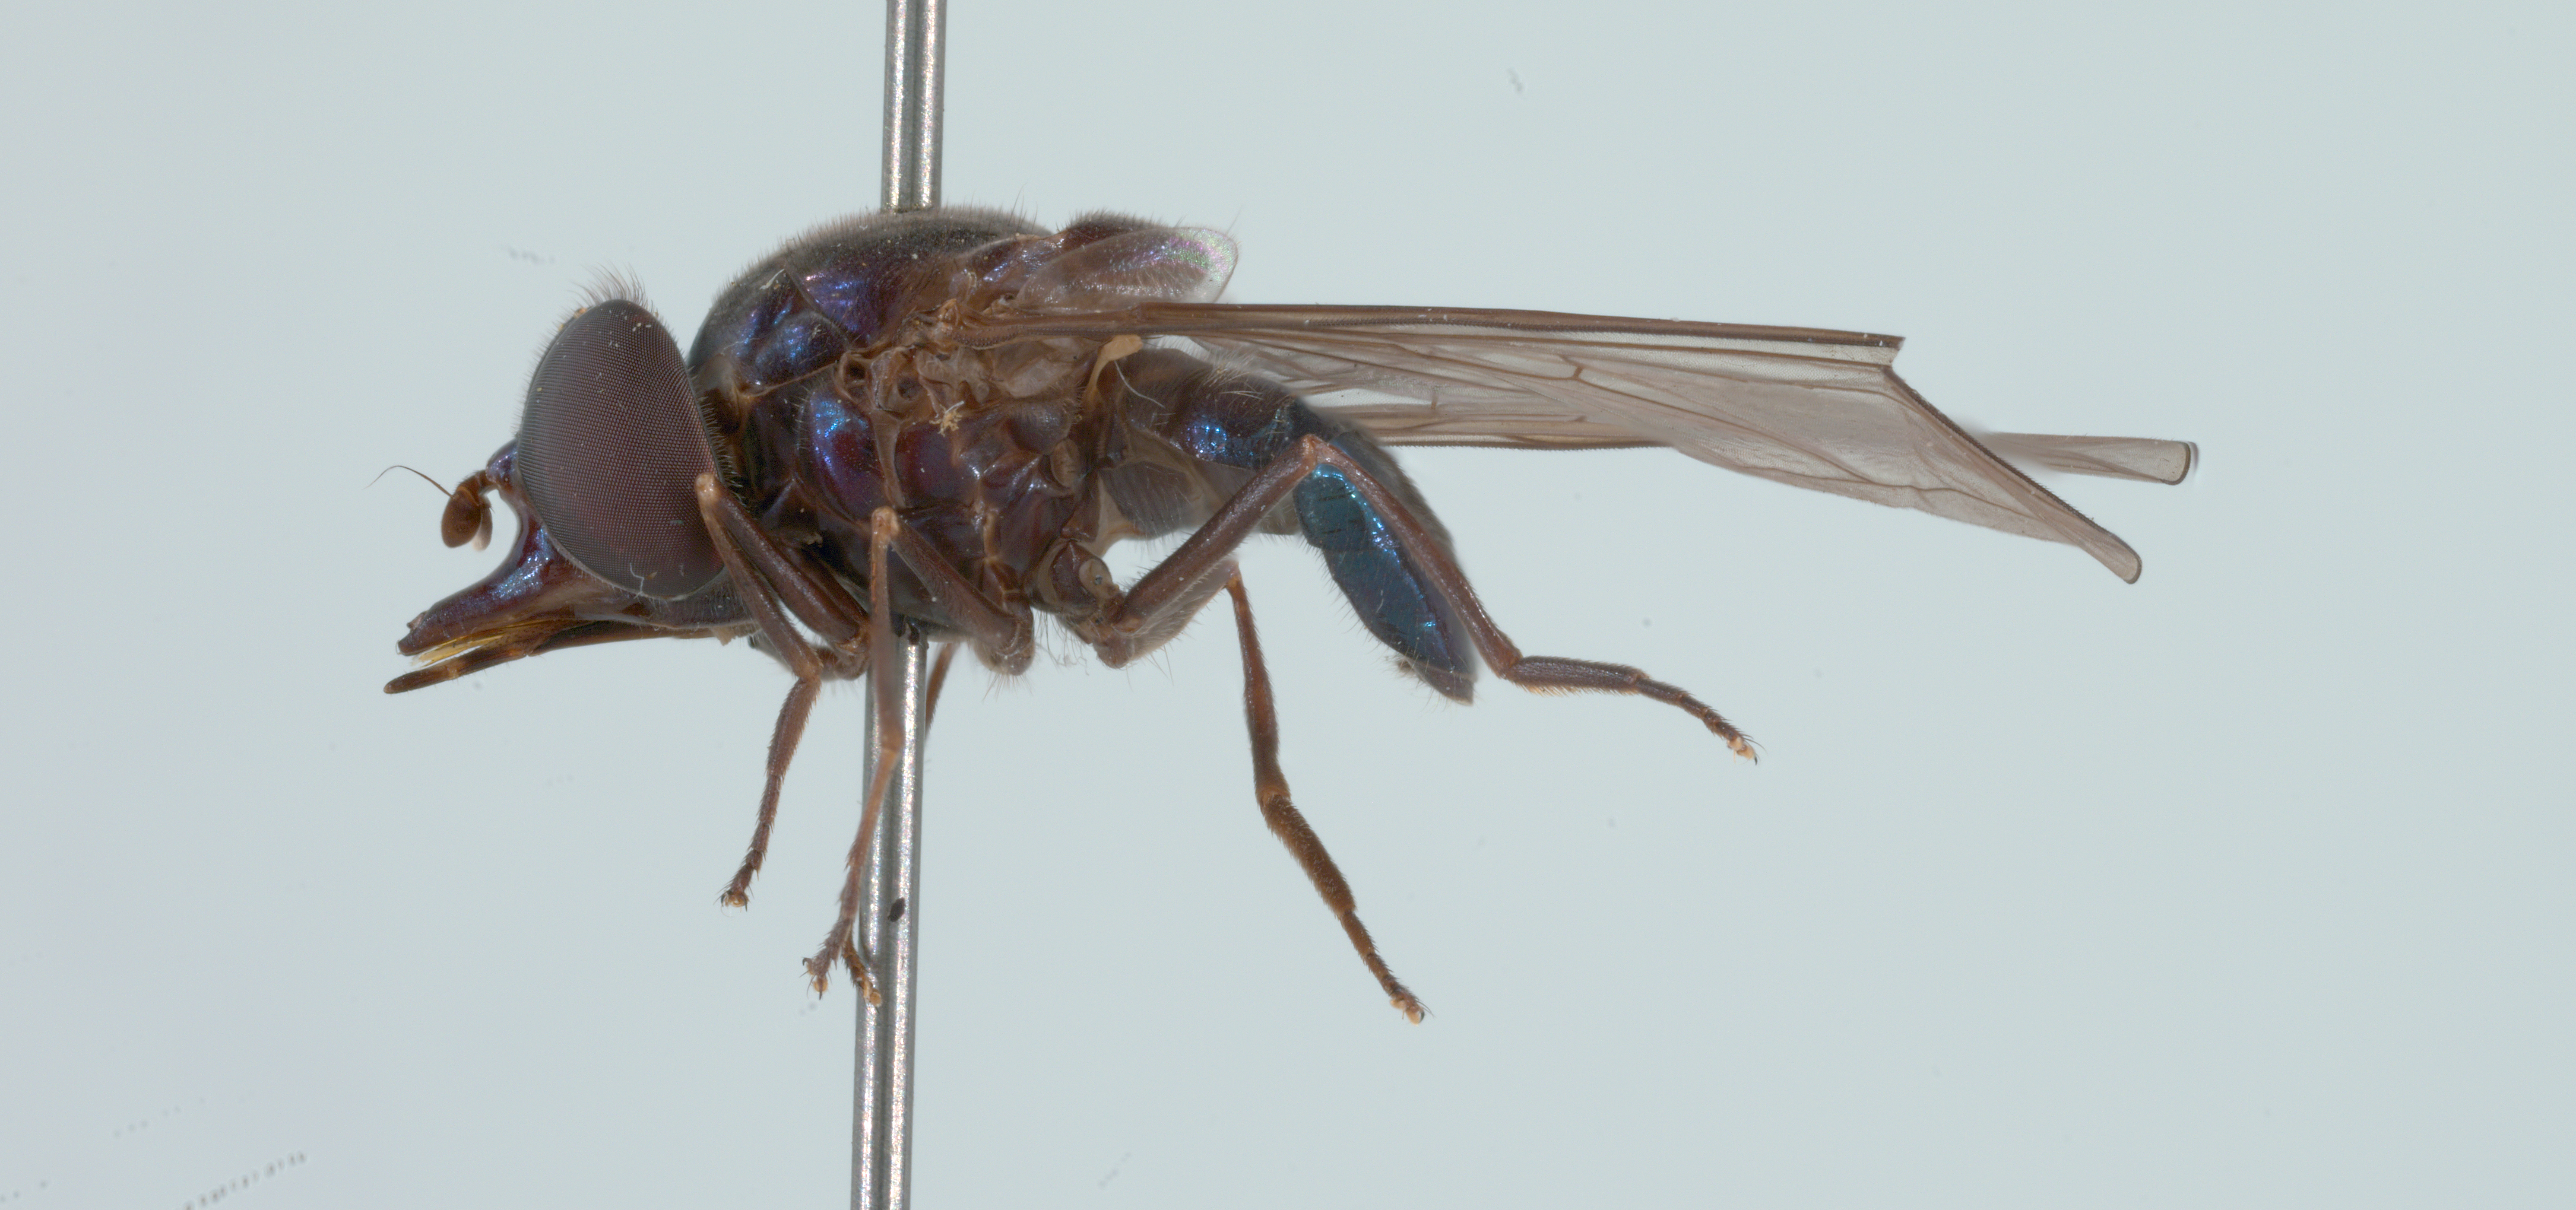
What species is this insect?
Rhingia cyanoprora
